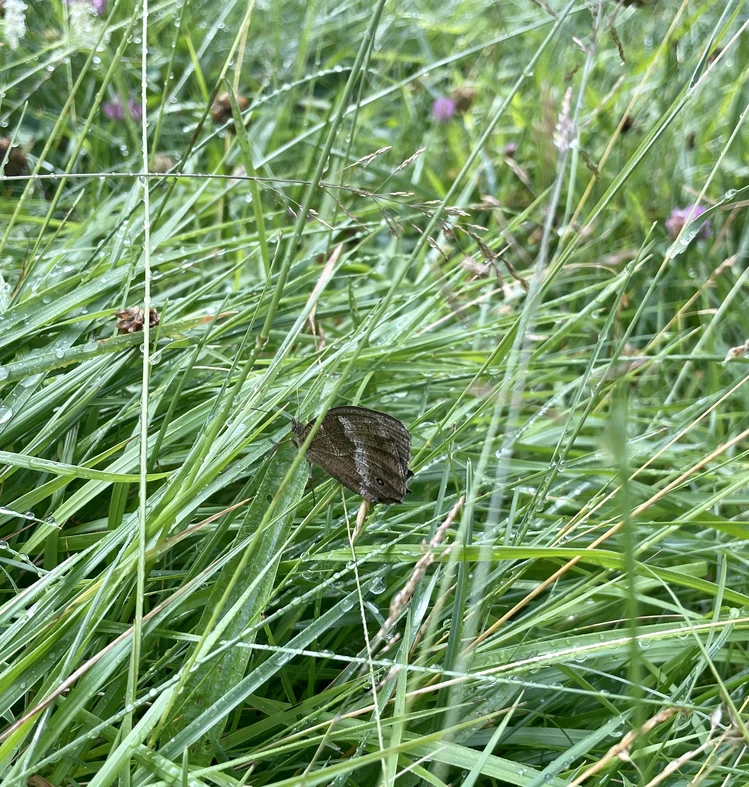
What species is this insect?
Minois dryas
